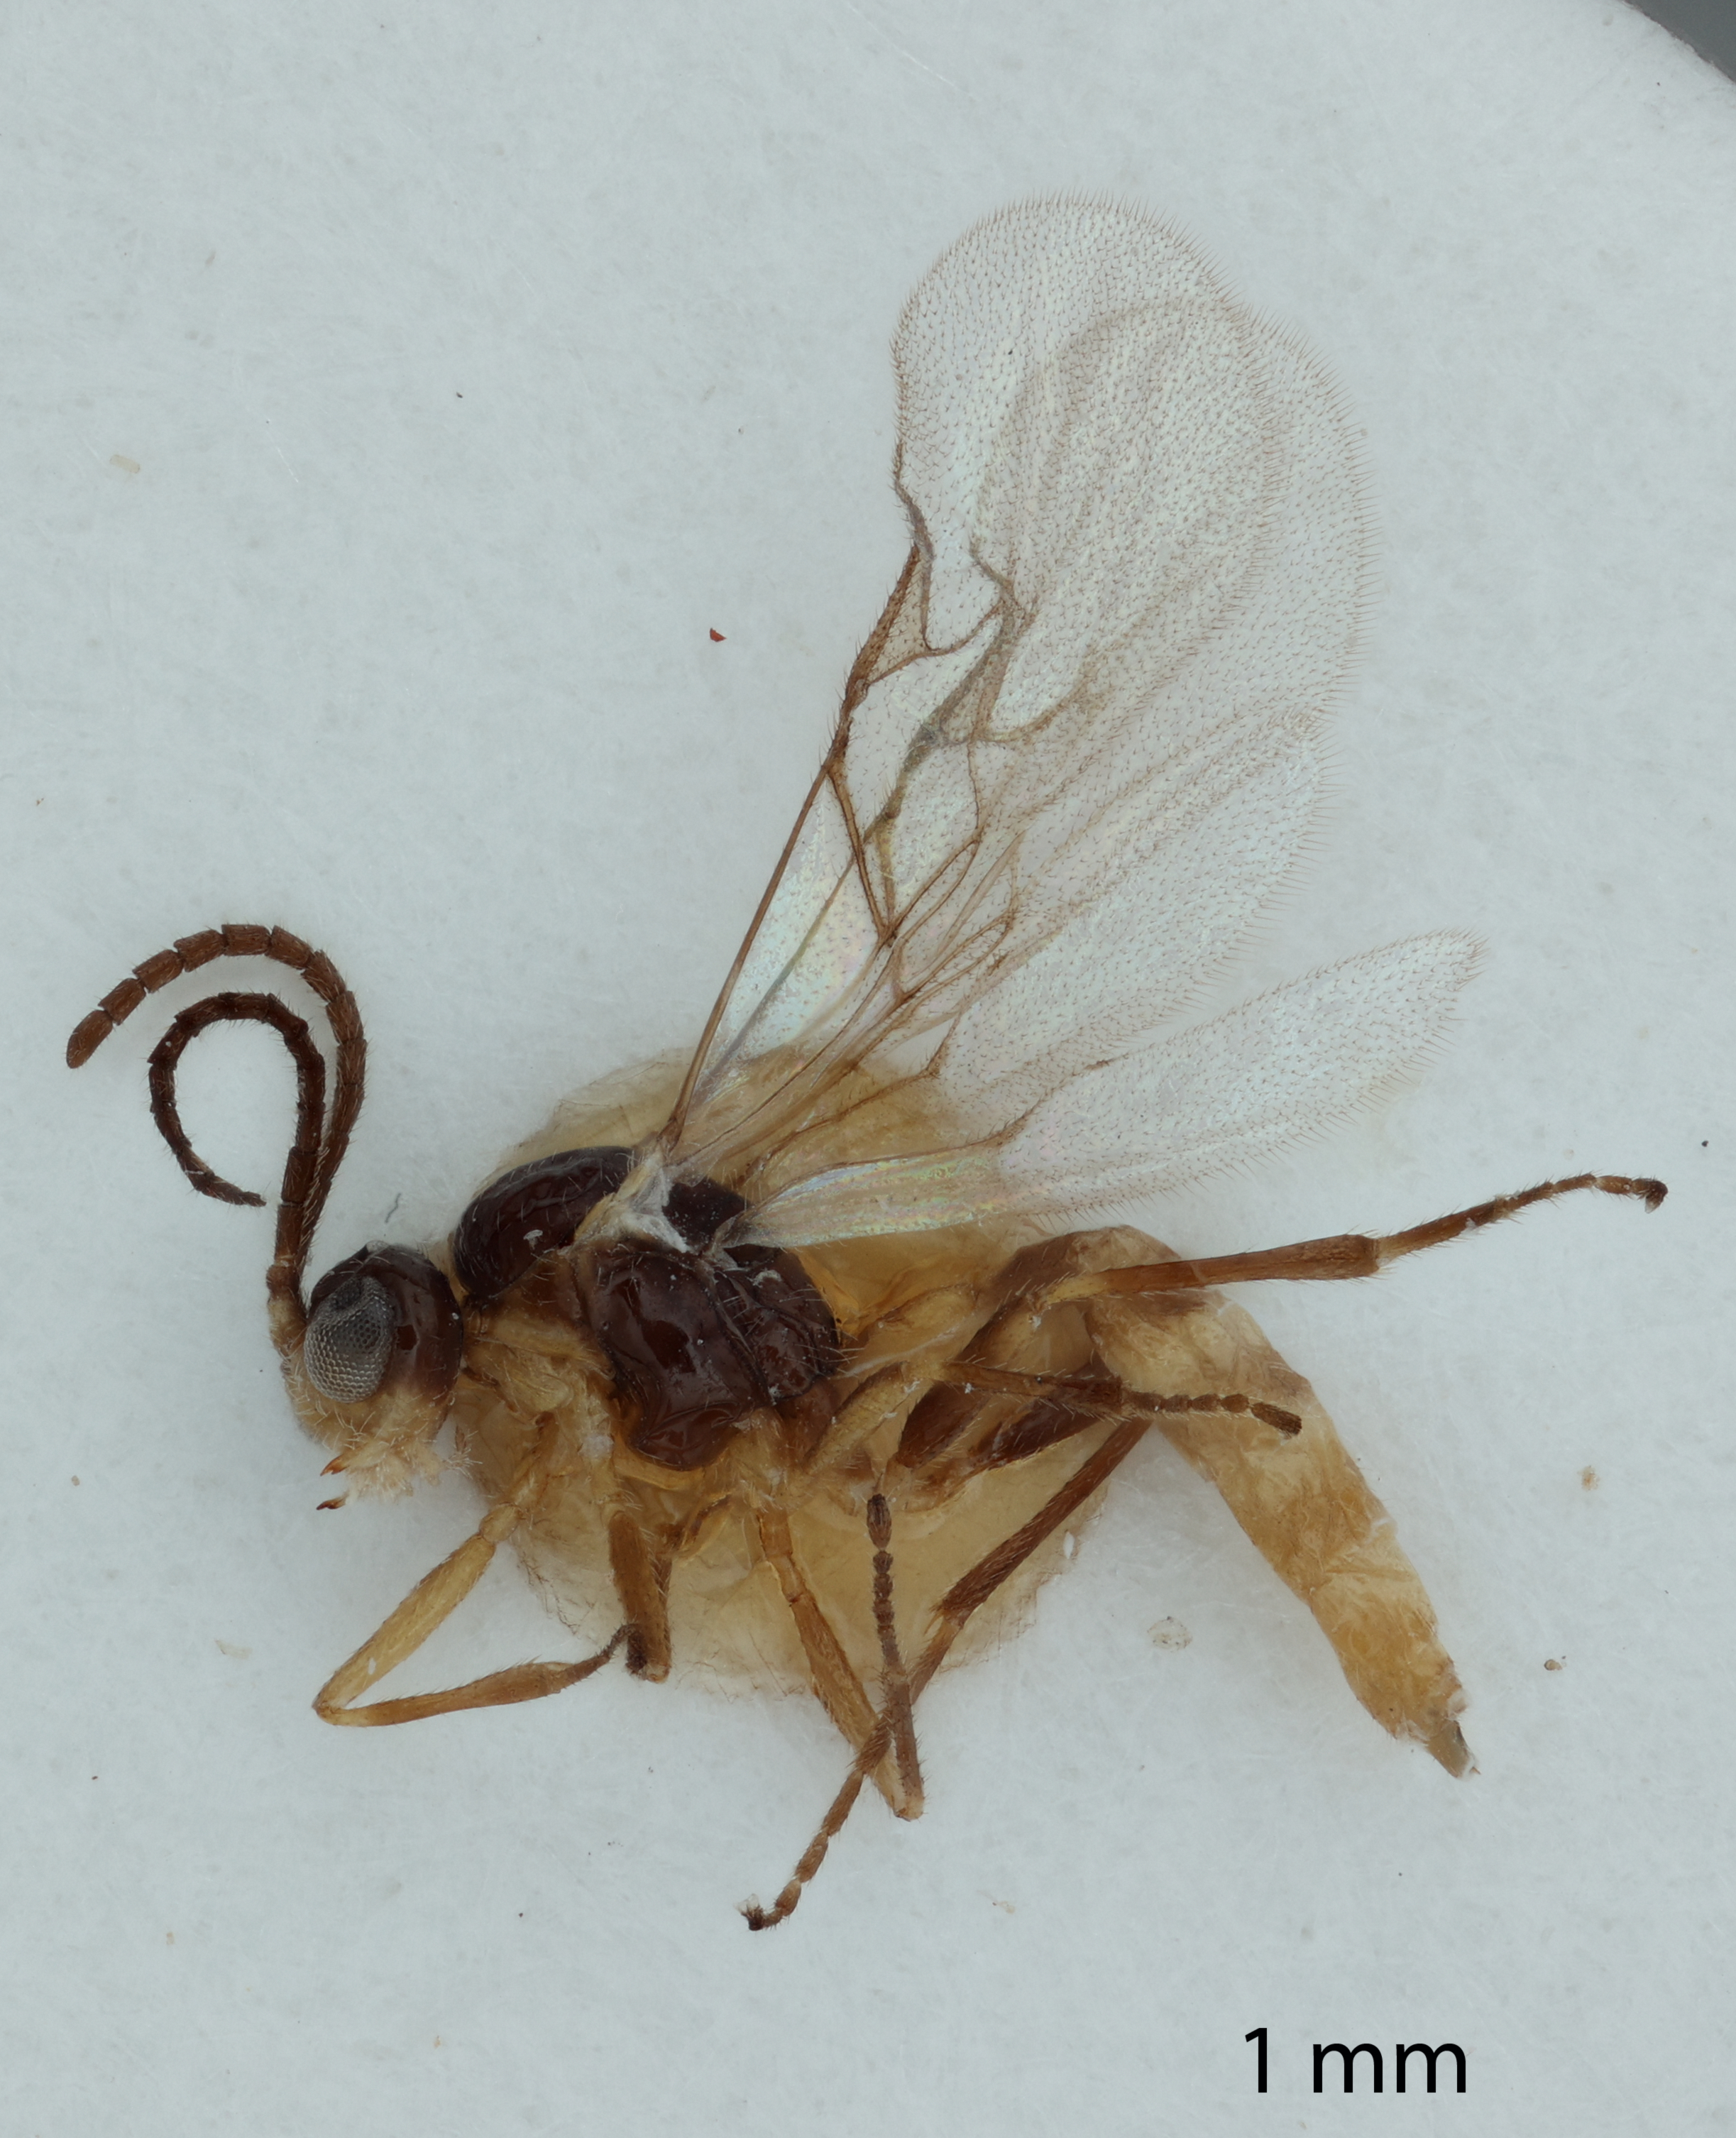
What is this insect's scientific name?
Aphidius segmentatus
